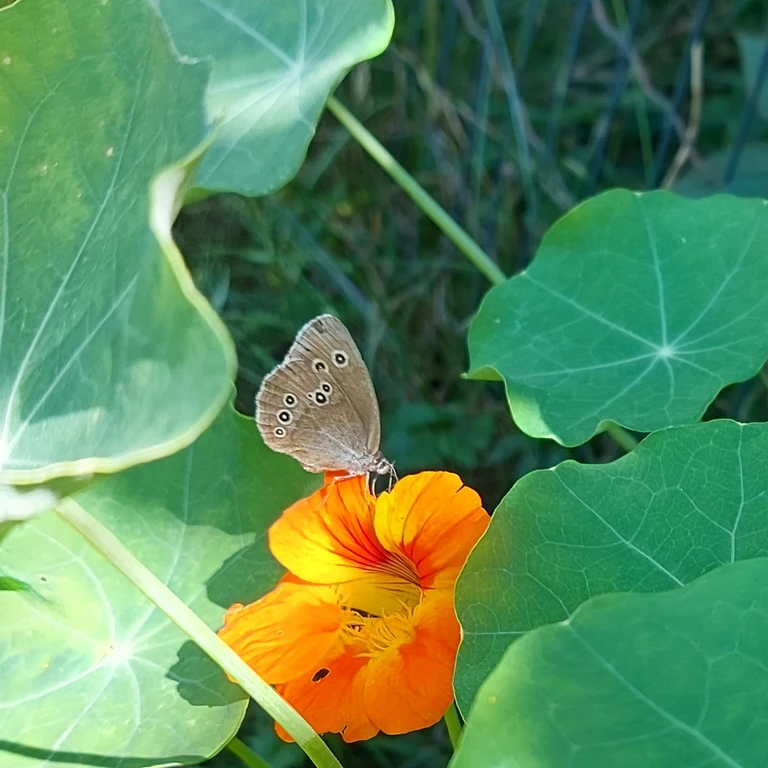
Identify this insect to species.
Aphantopus hyperantus
